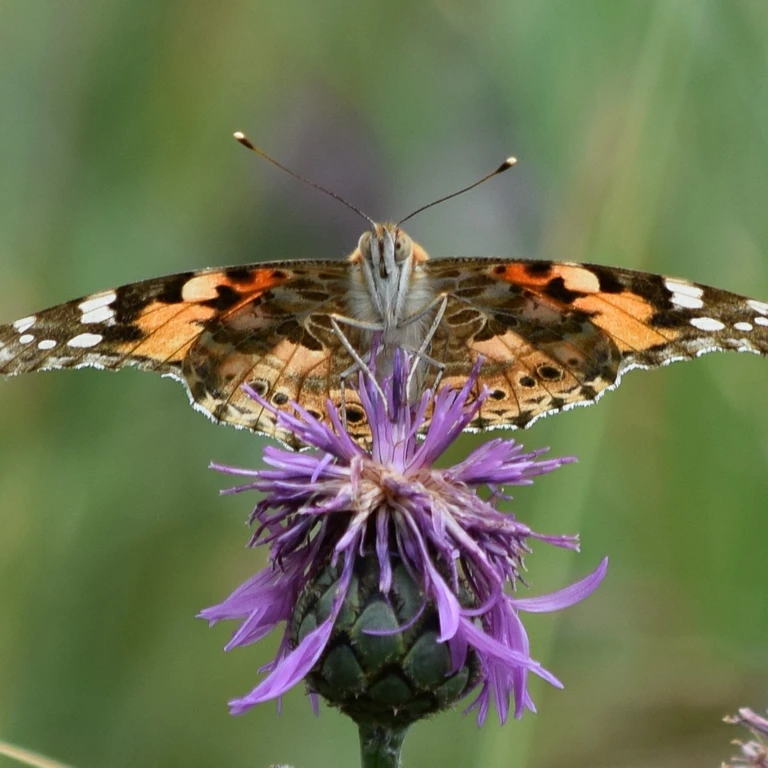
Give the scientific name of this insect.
Vanessa cardui
